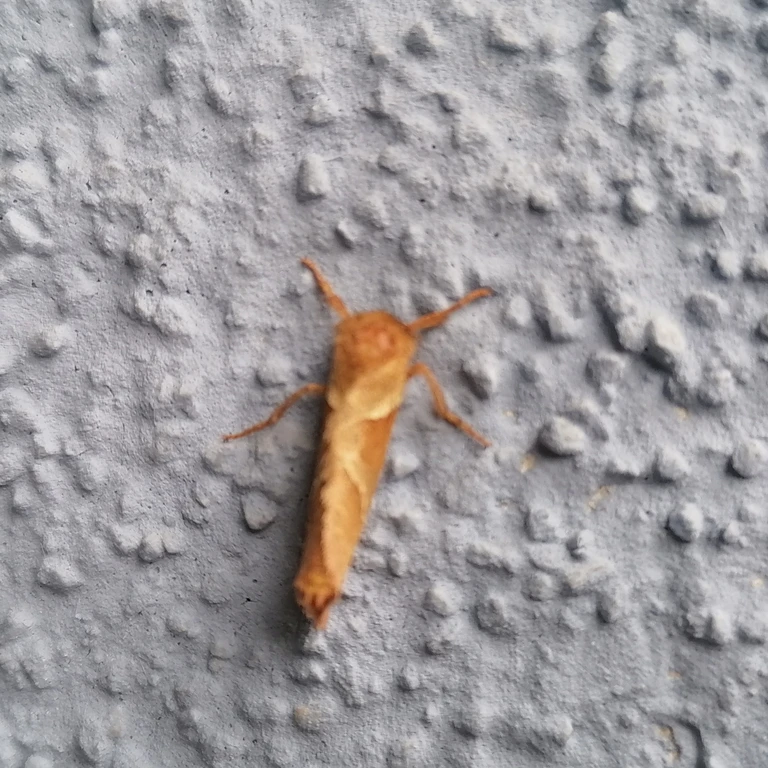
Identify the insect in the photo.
Triodia sylvina
